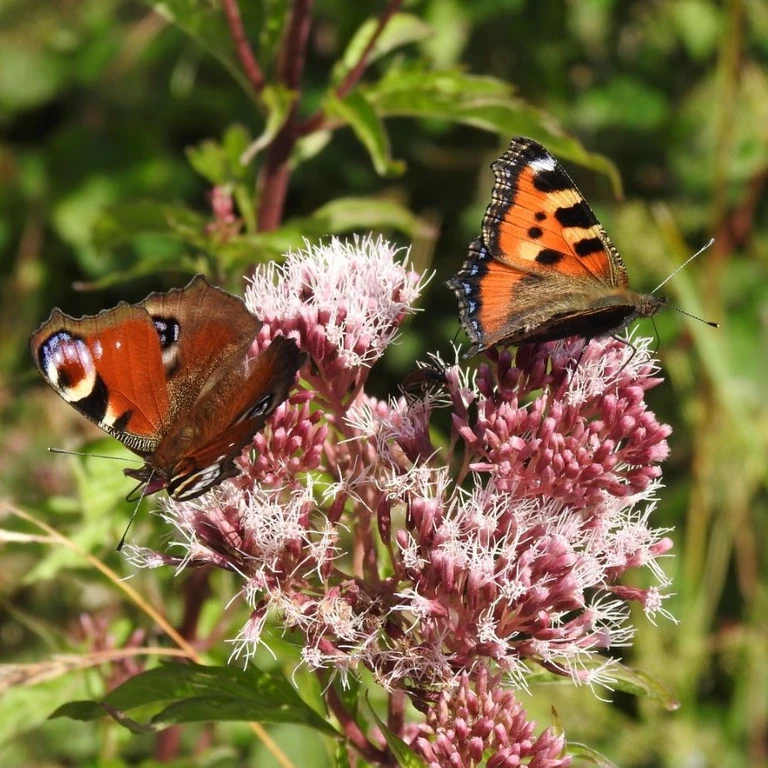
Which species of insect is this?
Aglais io
